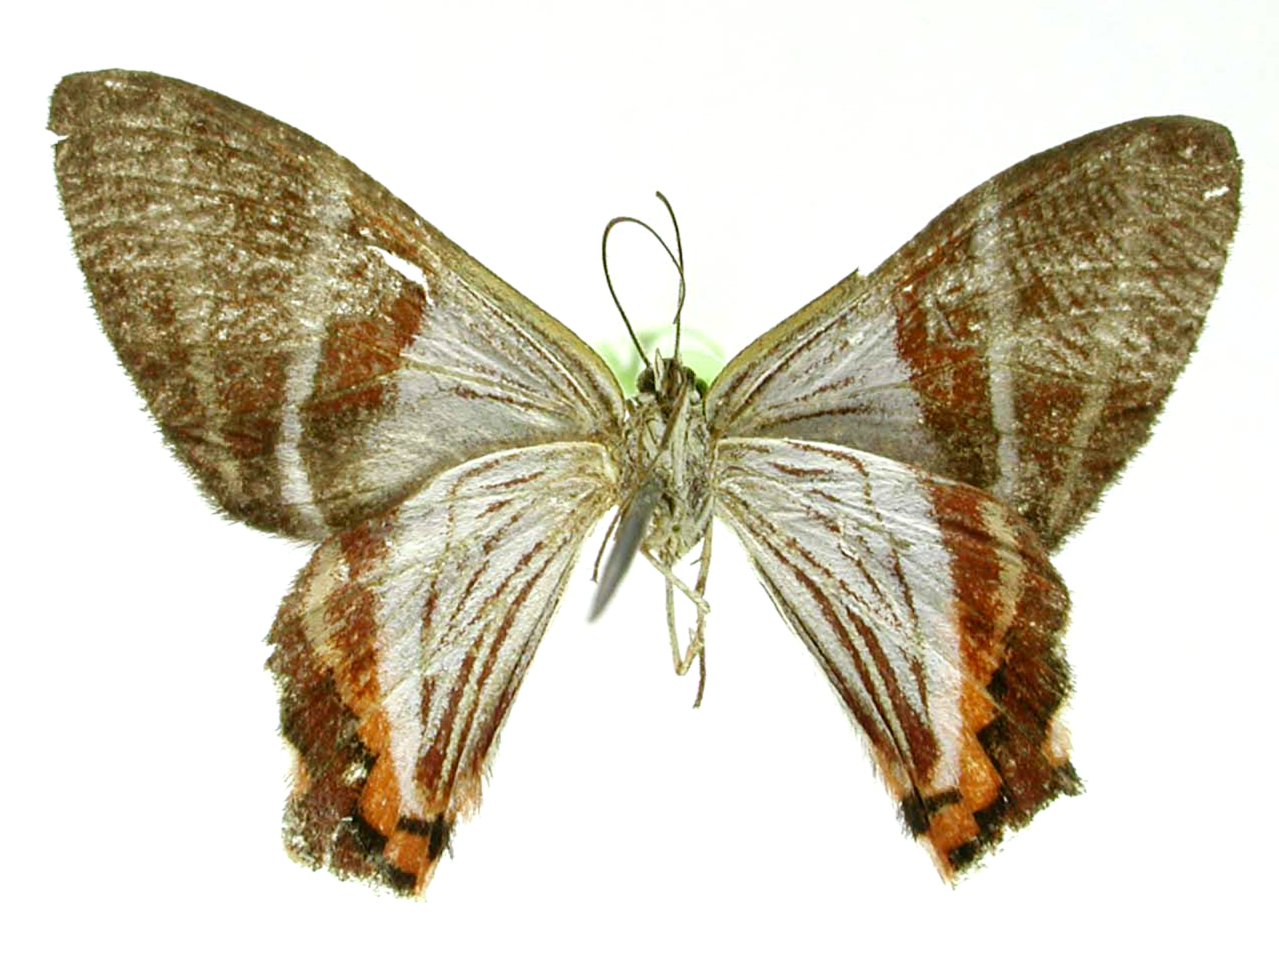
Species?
Erateina brevicauda
